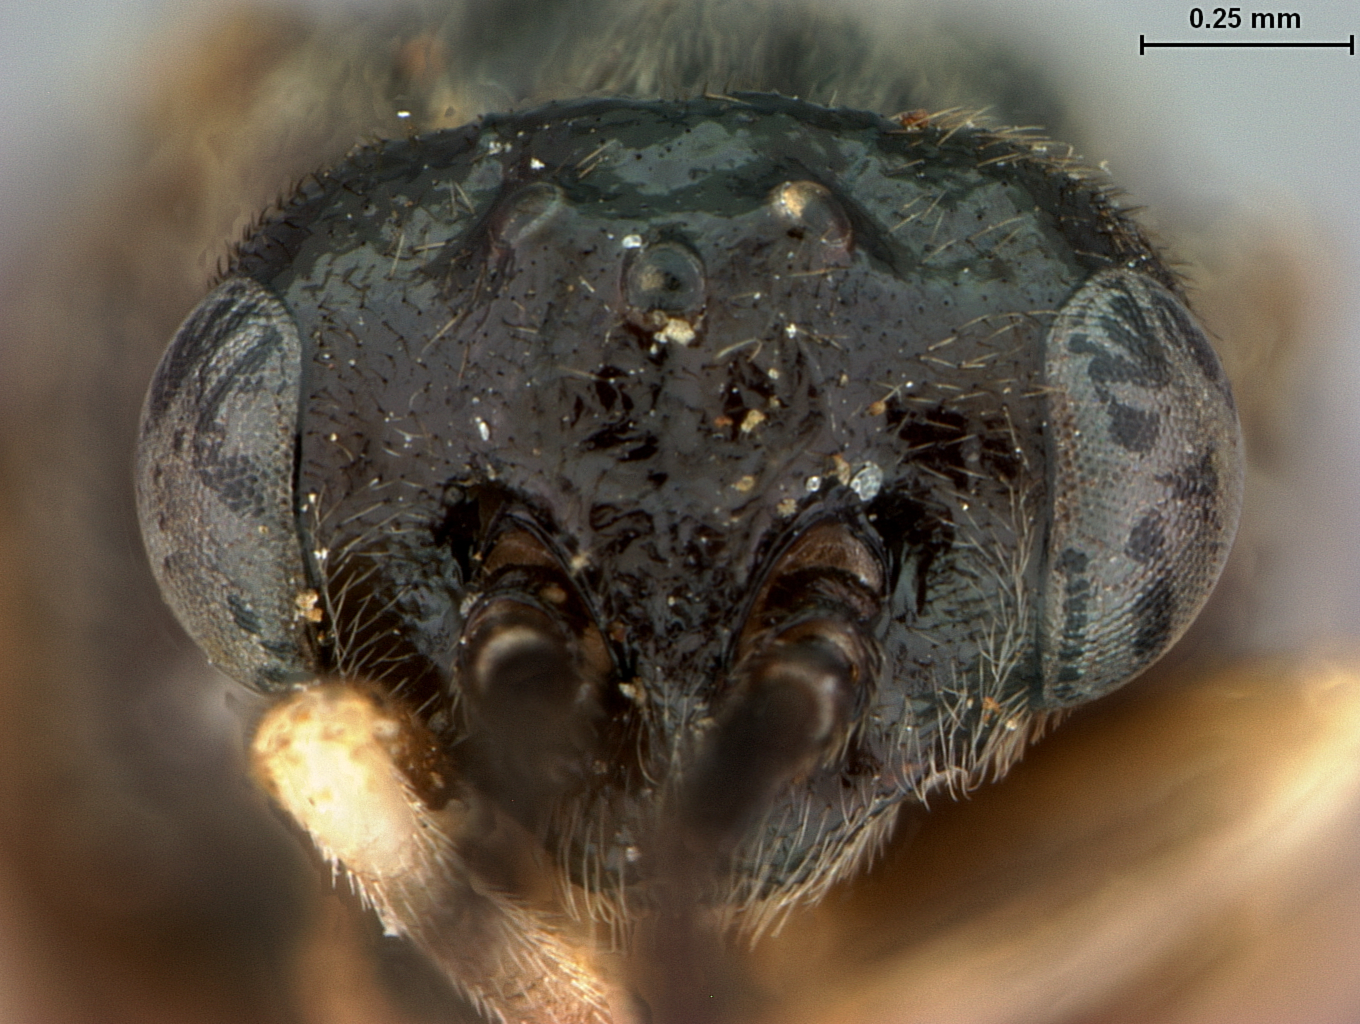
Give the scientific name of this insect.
Priophorus betulae
